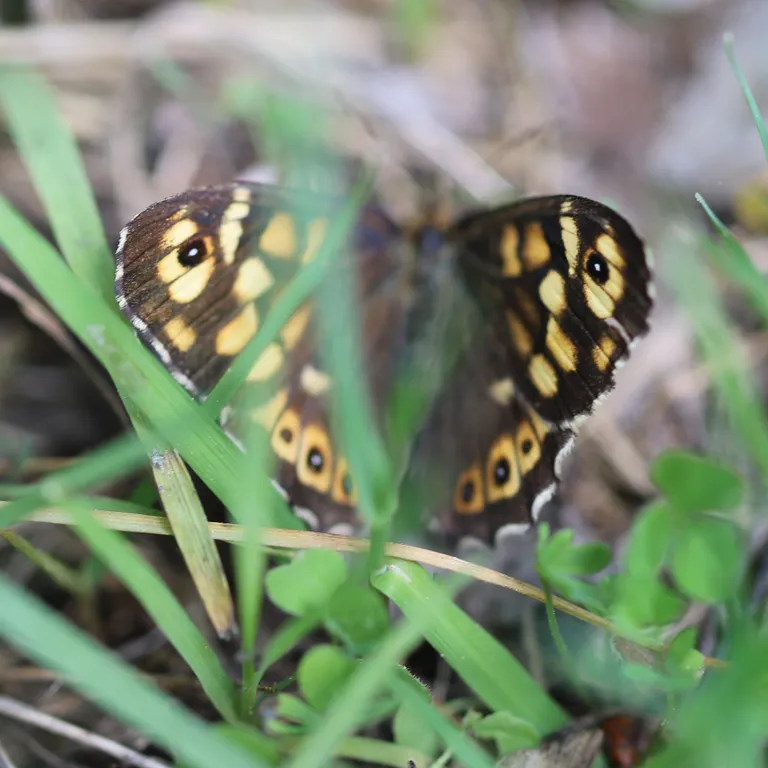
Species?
Pararge aegeria
